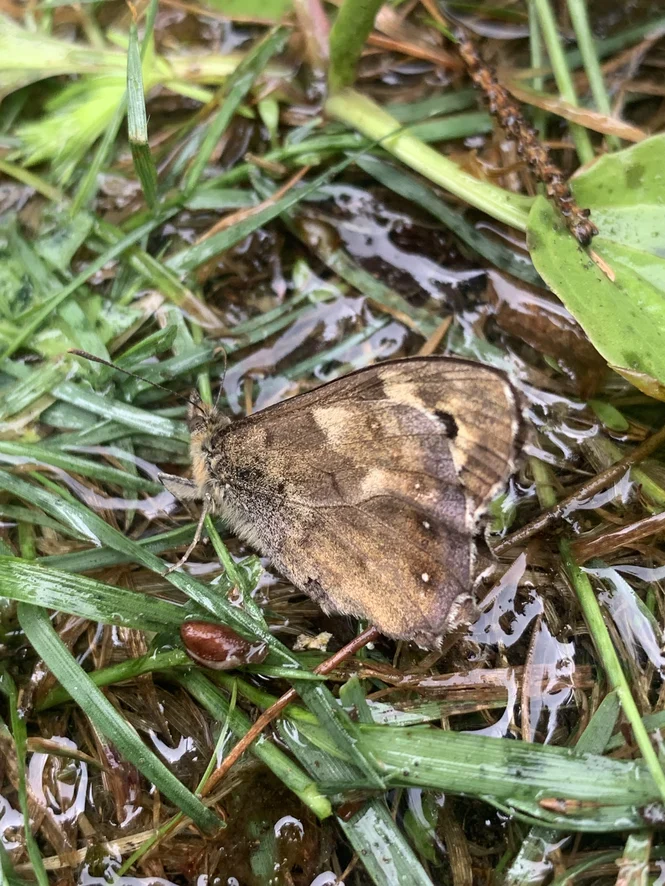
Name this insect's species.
Pararge aegeria
